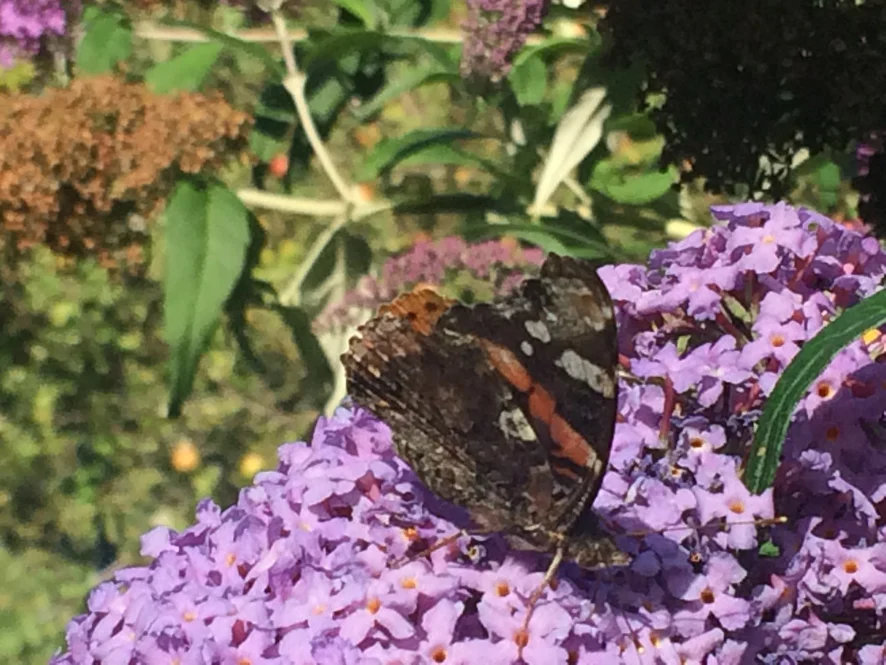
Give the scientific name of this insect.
Vanessa atalanta
